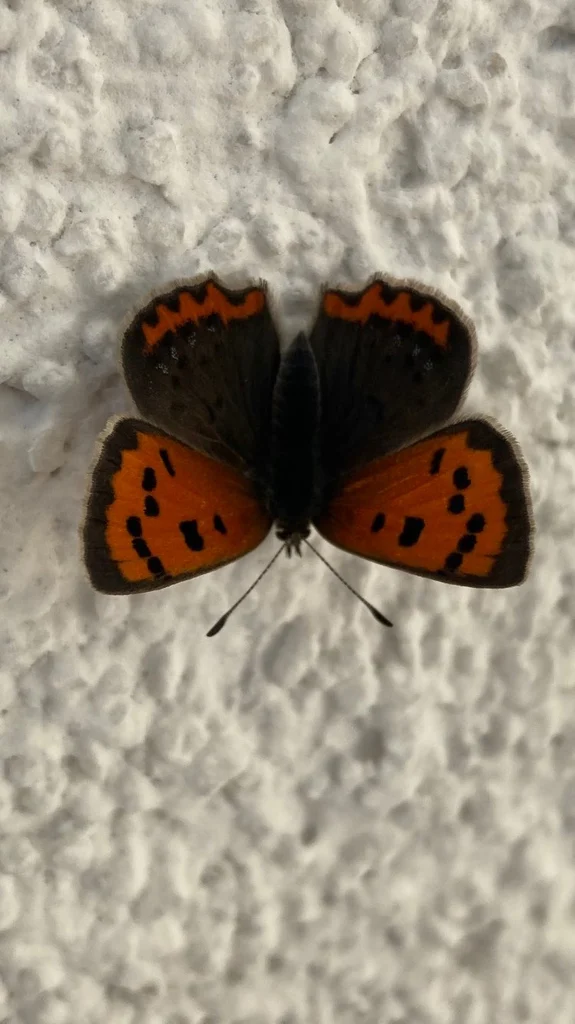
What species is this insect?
Lycaena phlaeas
